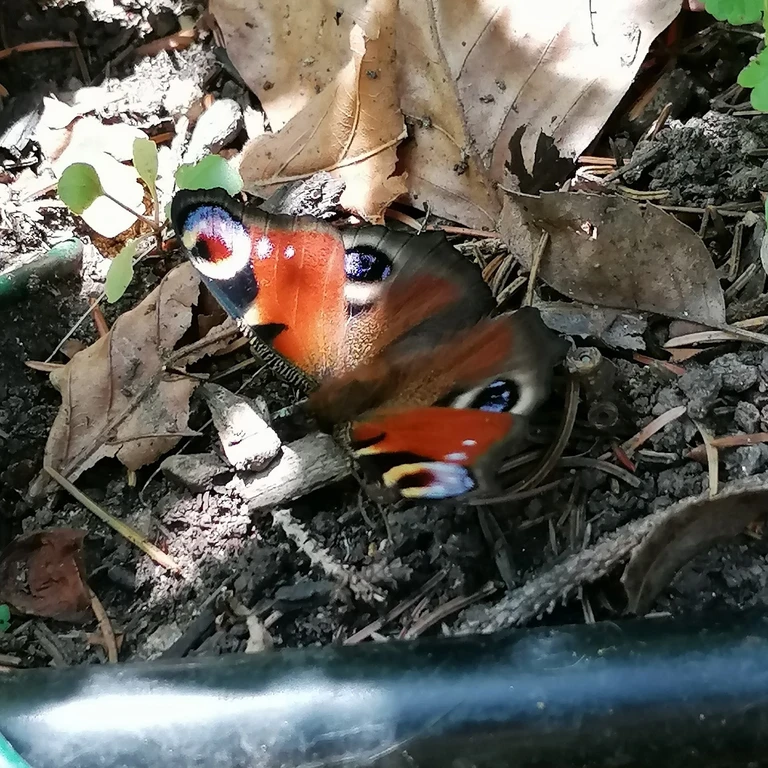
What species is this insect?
Aglais io
